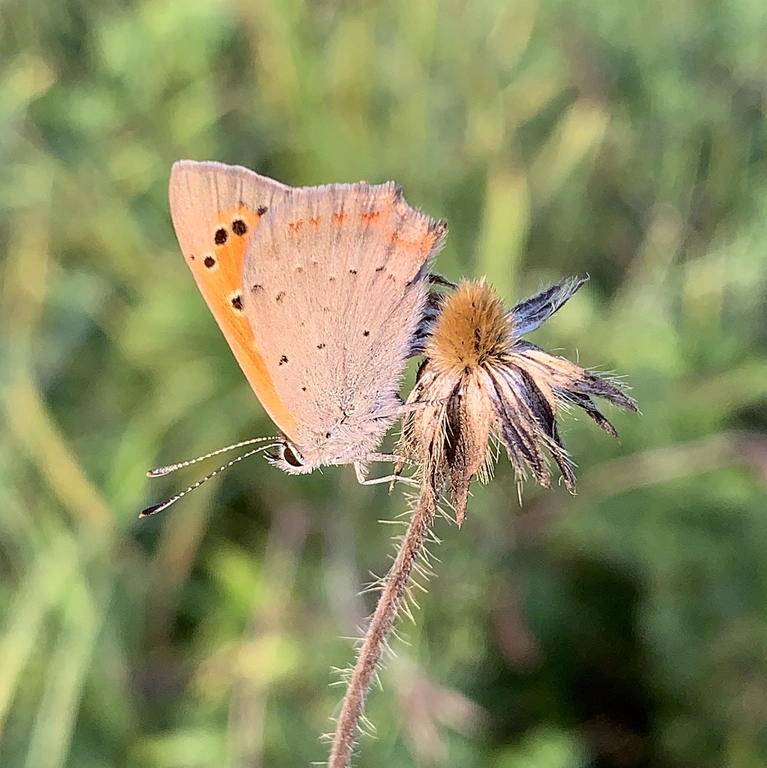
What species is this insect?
Lycaena phlaeas
